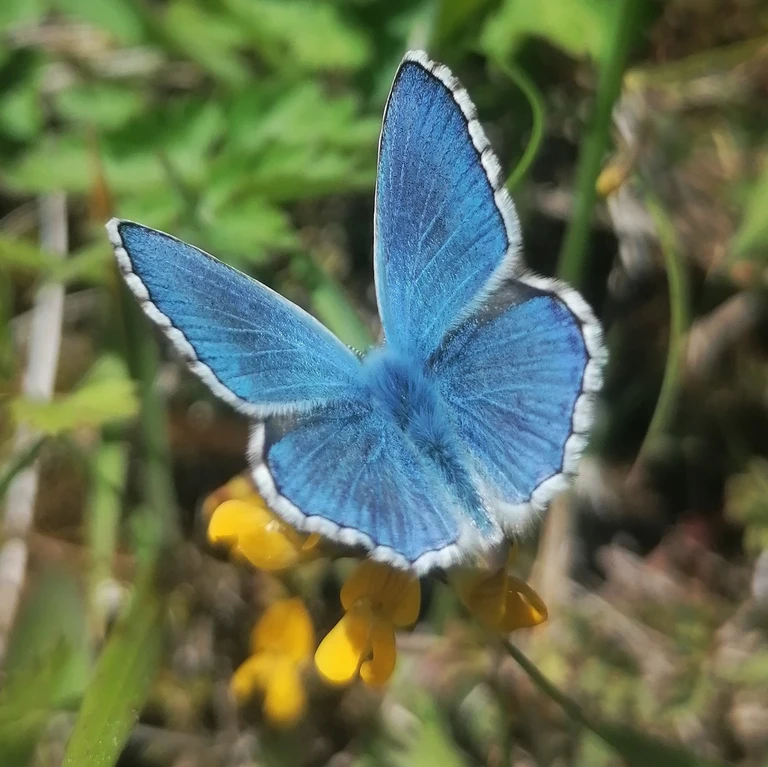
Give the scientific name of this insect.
Lysandra bellargus
